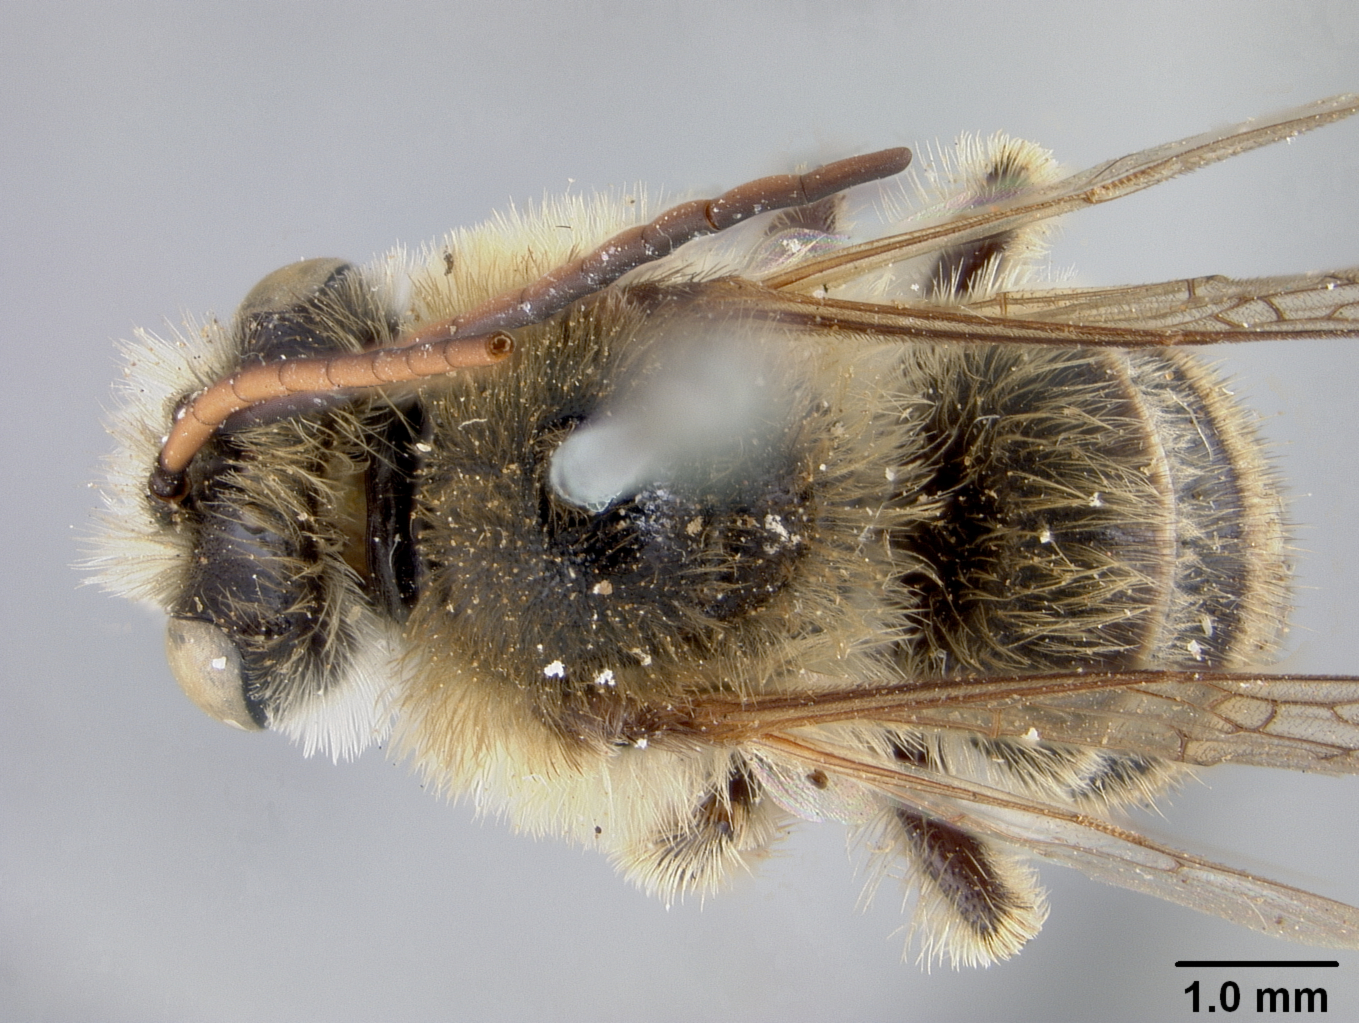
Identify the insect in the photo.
Melissodes floris
